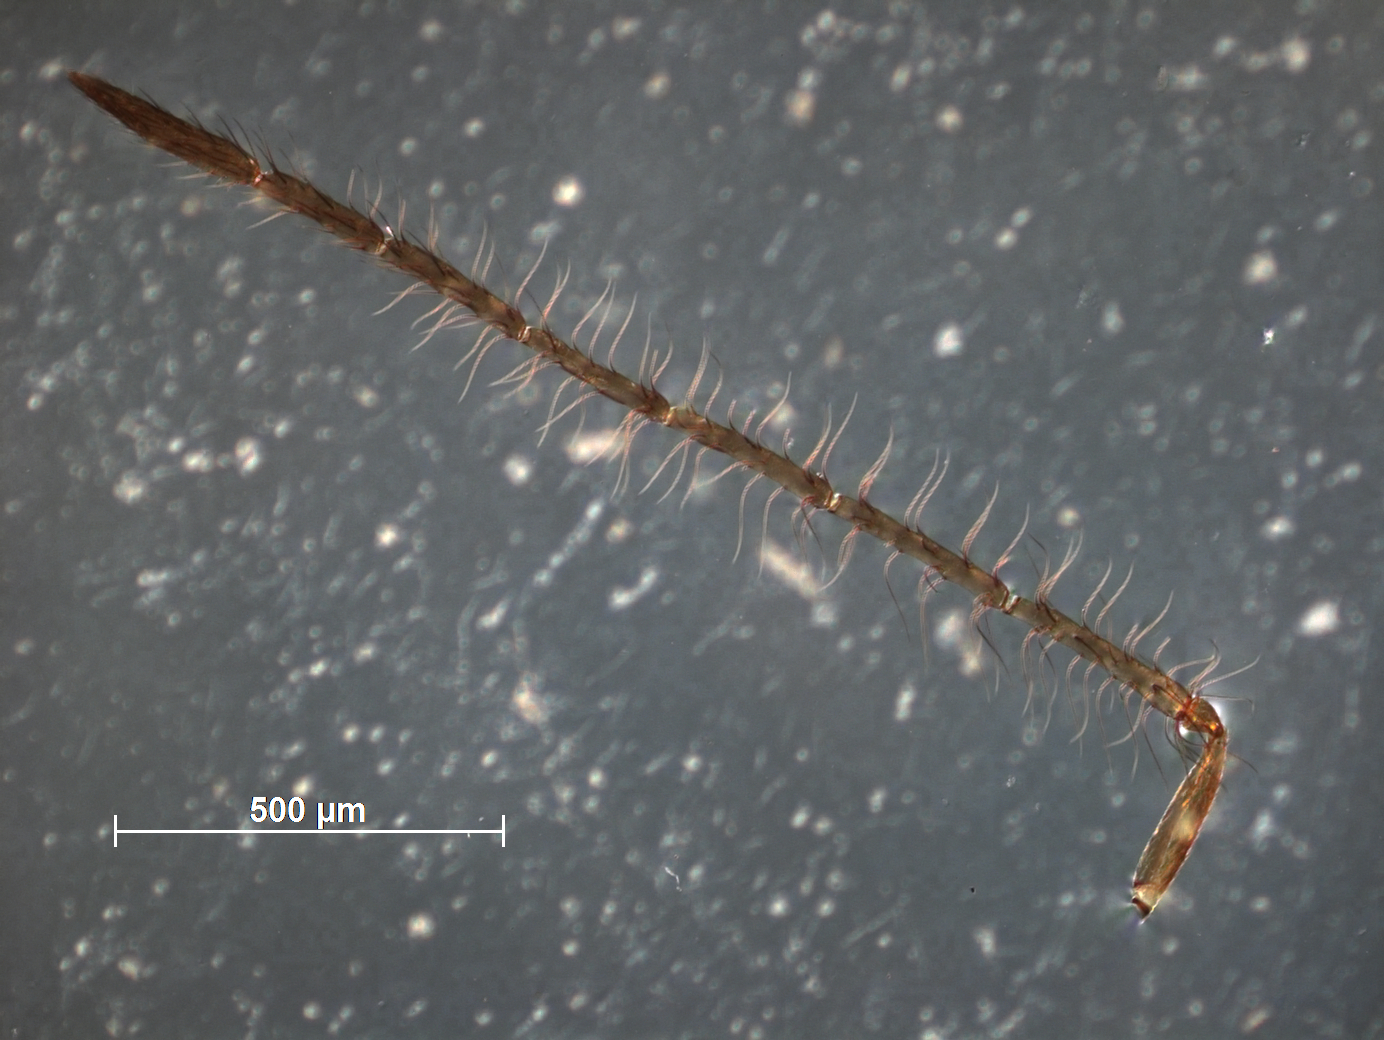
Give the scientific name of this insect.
Leptomastidea sayadriae
